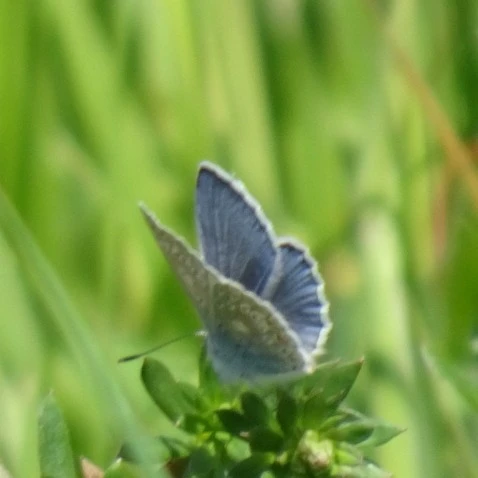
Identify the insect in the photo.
Polyommatus icarus
